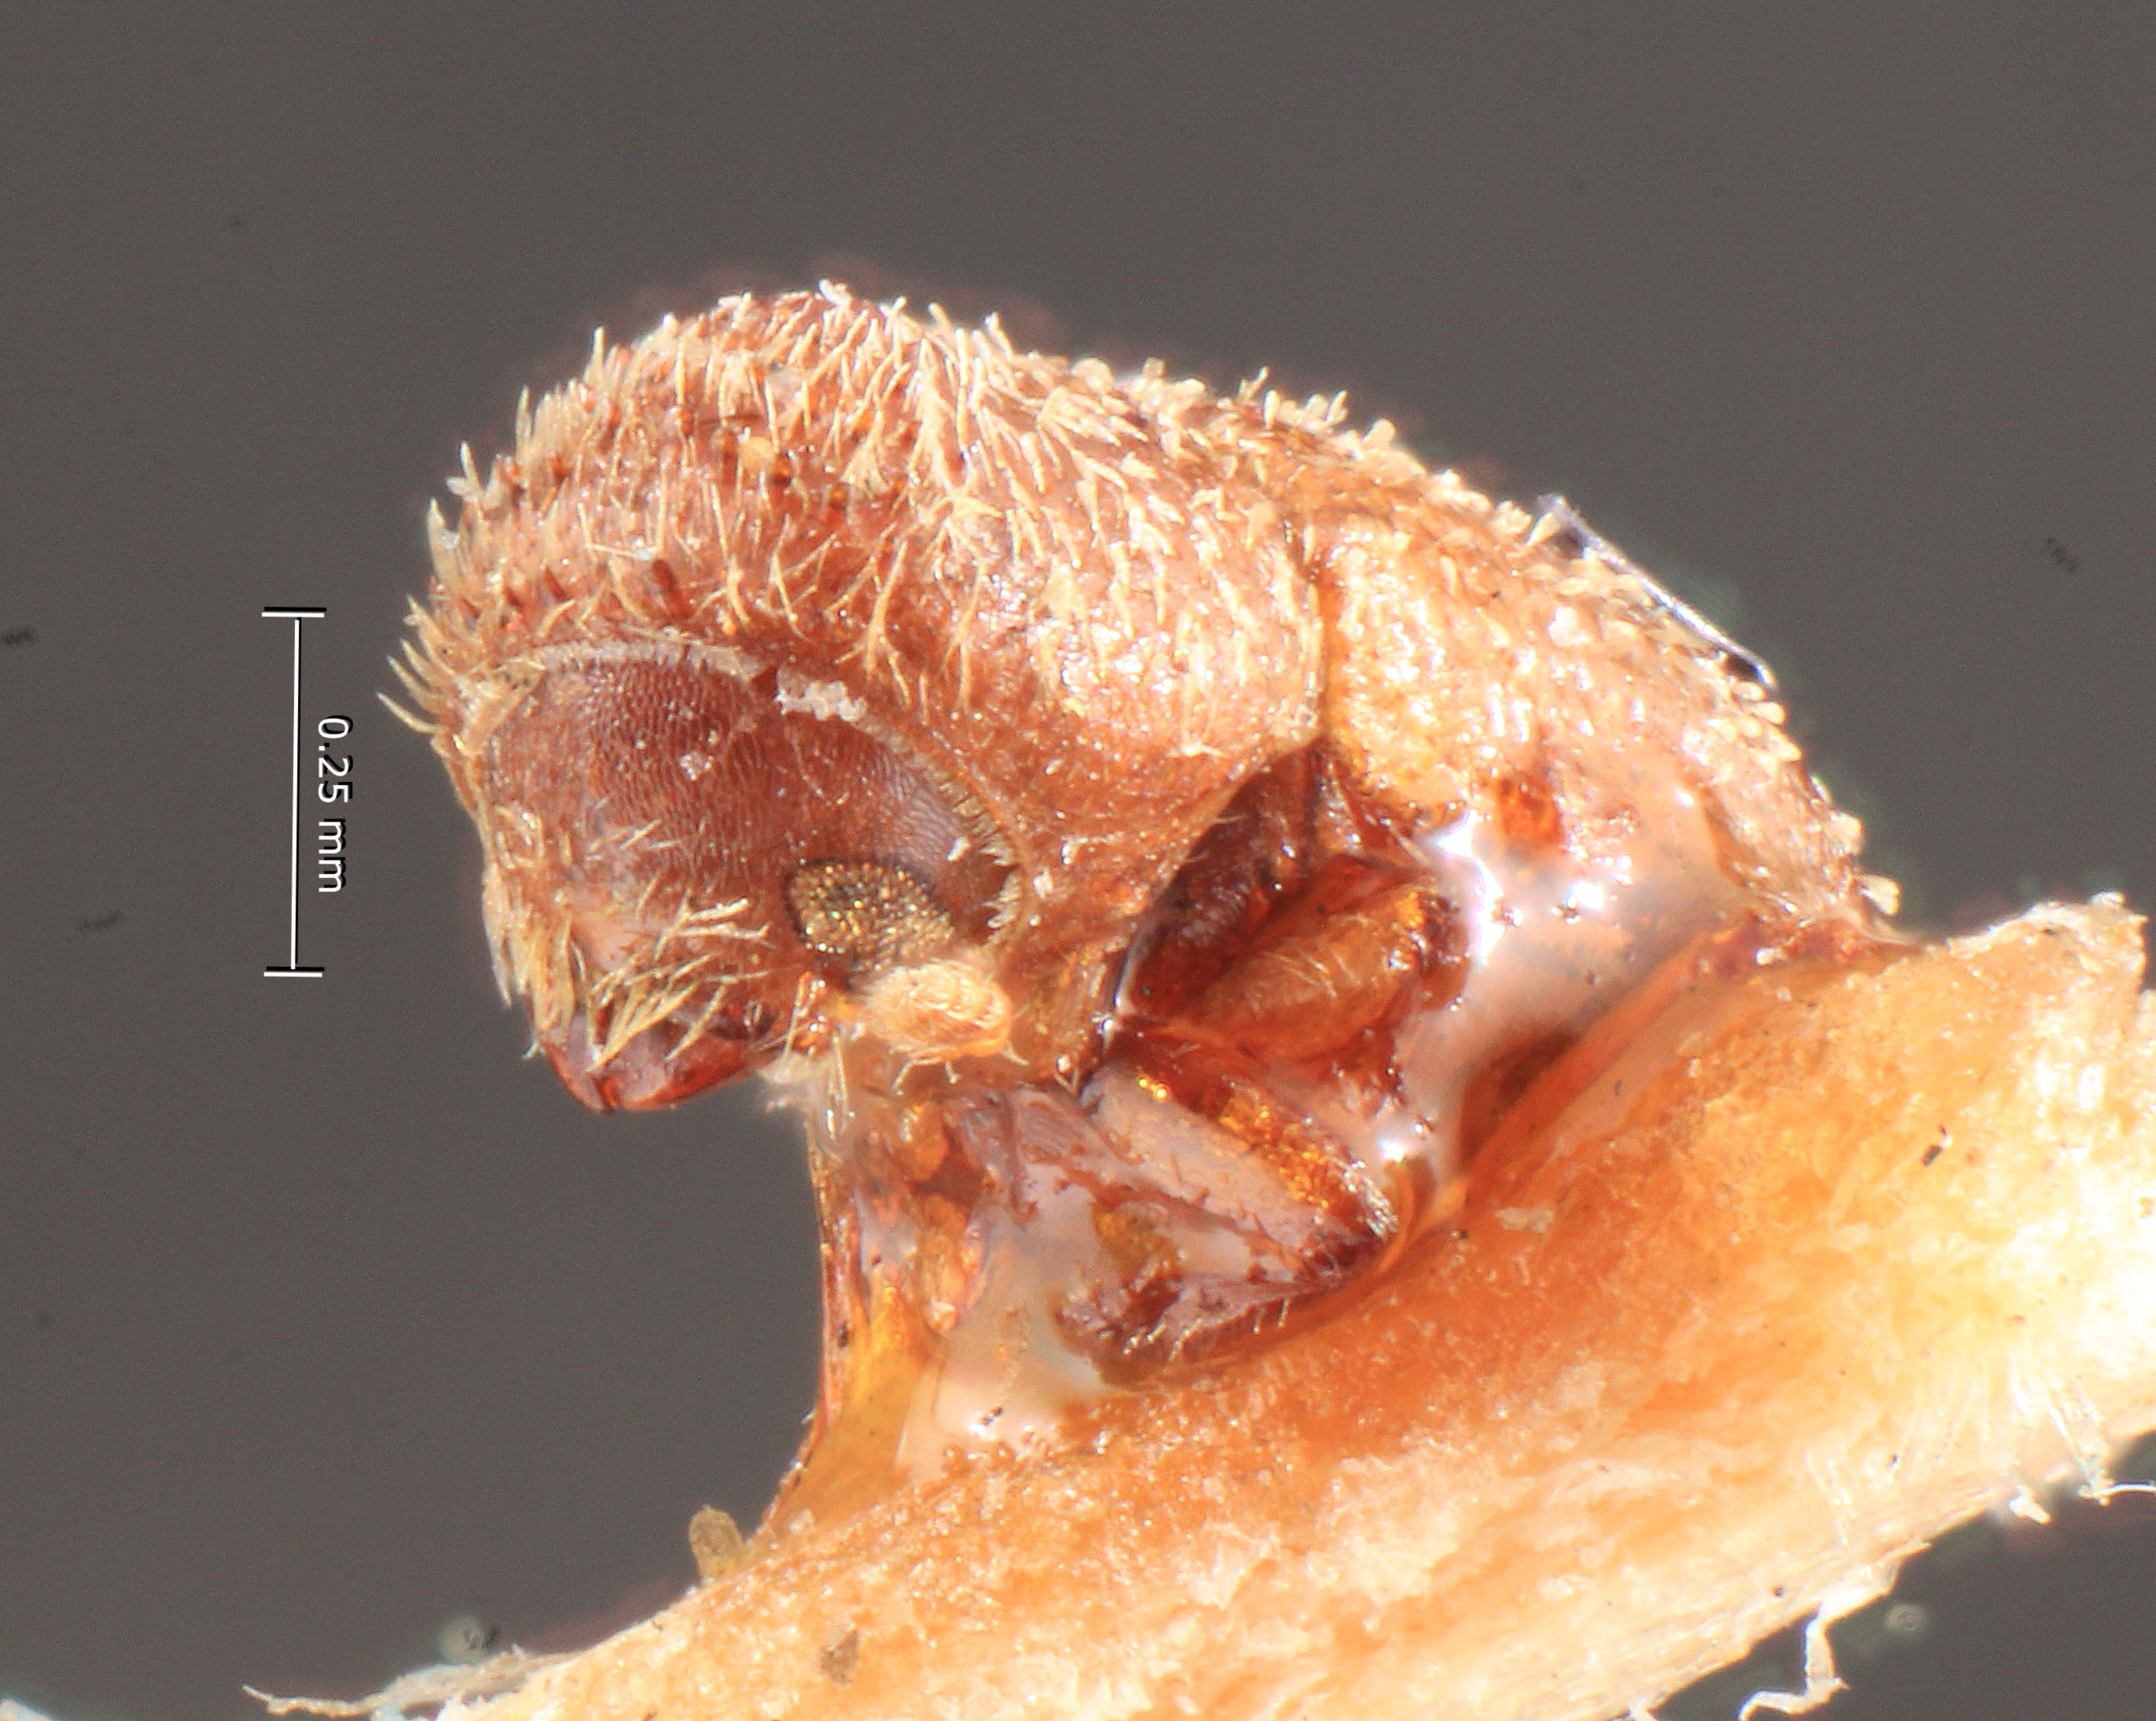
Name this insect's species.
Stephanoderes lucasi
